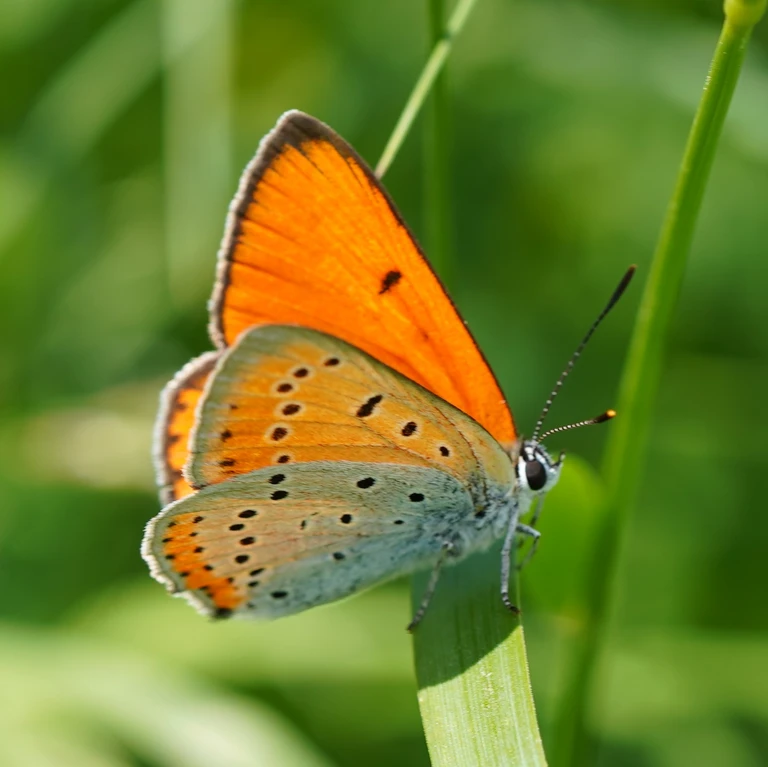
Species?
Lycaena dispar
